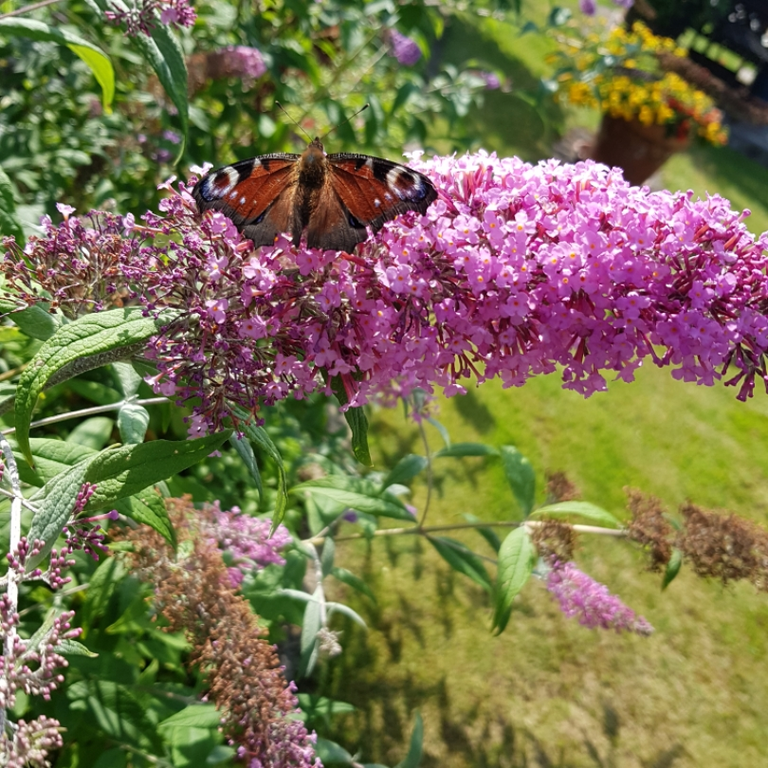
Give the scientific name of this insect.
Aglais io
